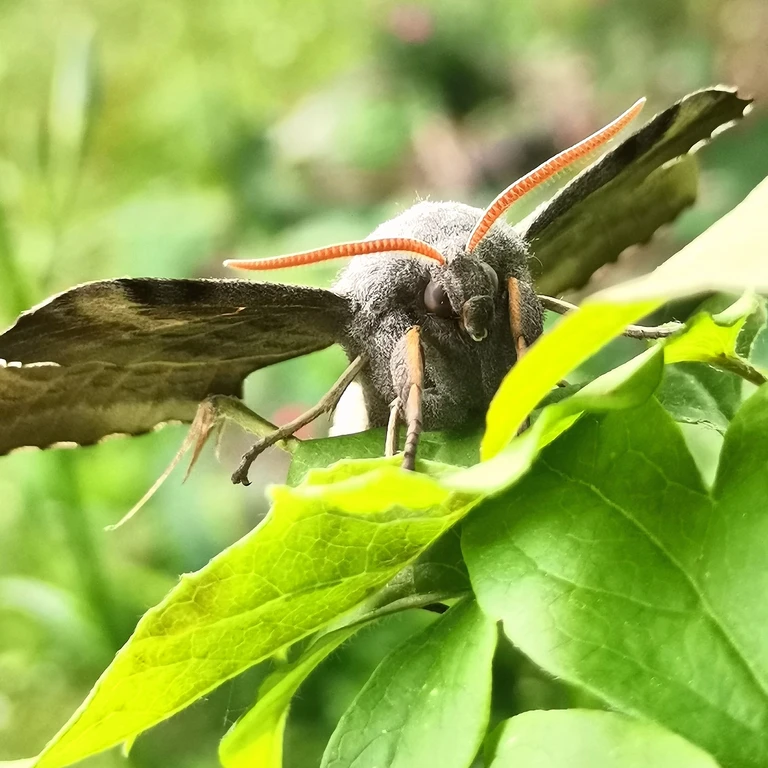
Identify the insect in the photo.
Laothoe populi
